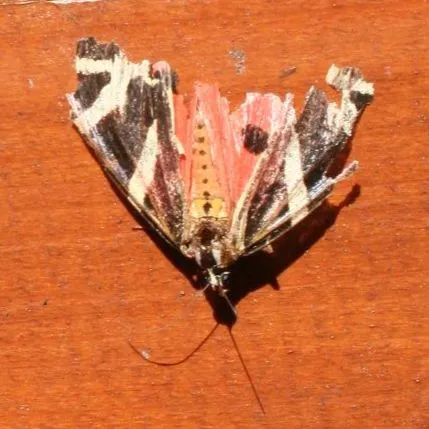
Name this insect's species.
Euplagia quadripunctaria
